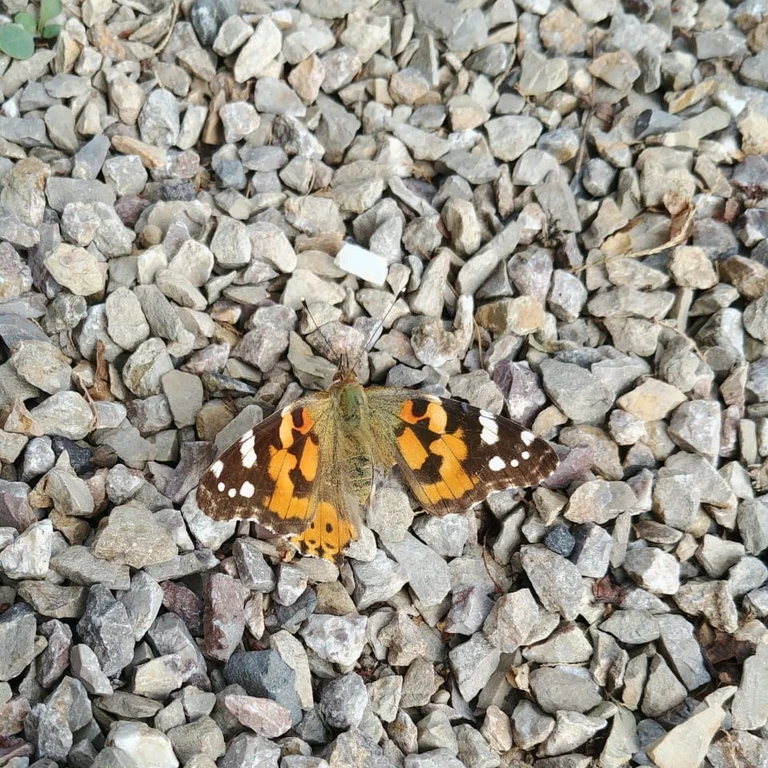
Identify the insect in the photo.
Vanessa cardui
